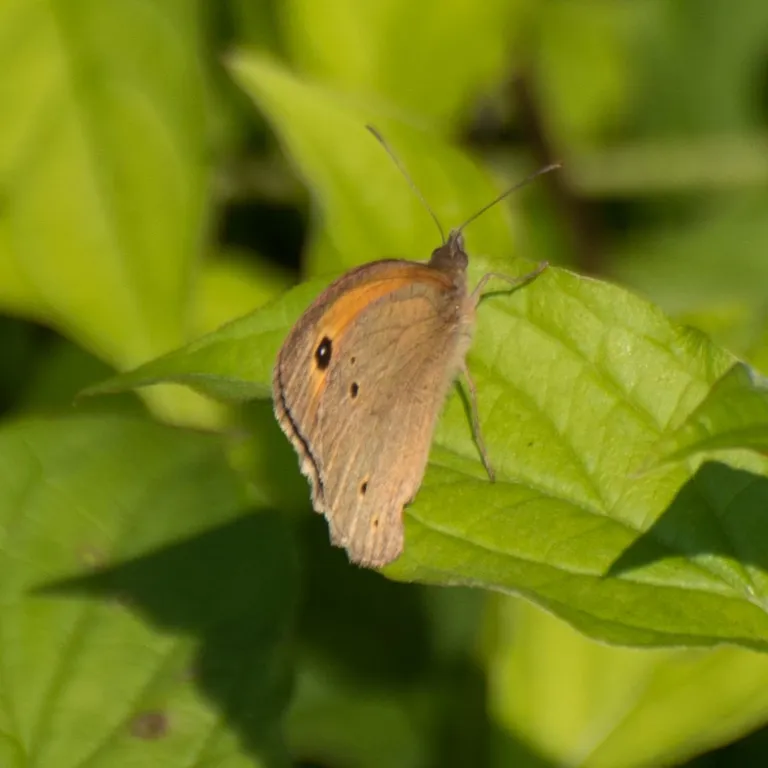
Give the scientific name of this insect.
Maniola jurtina
